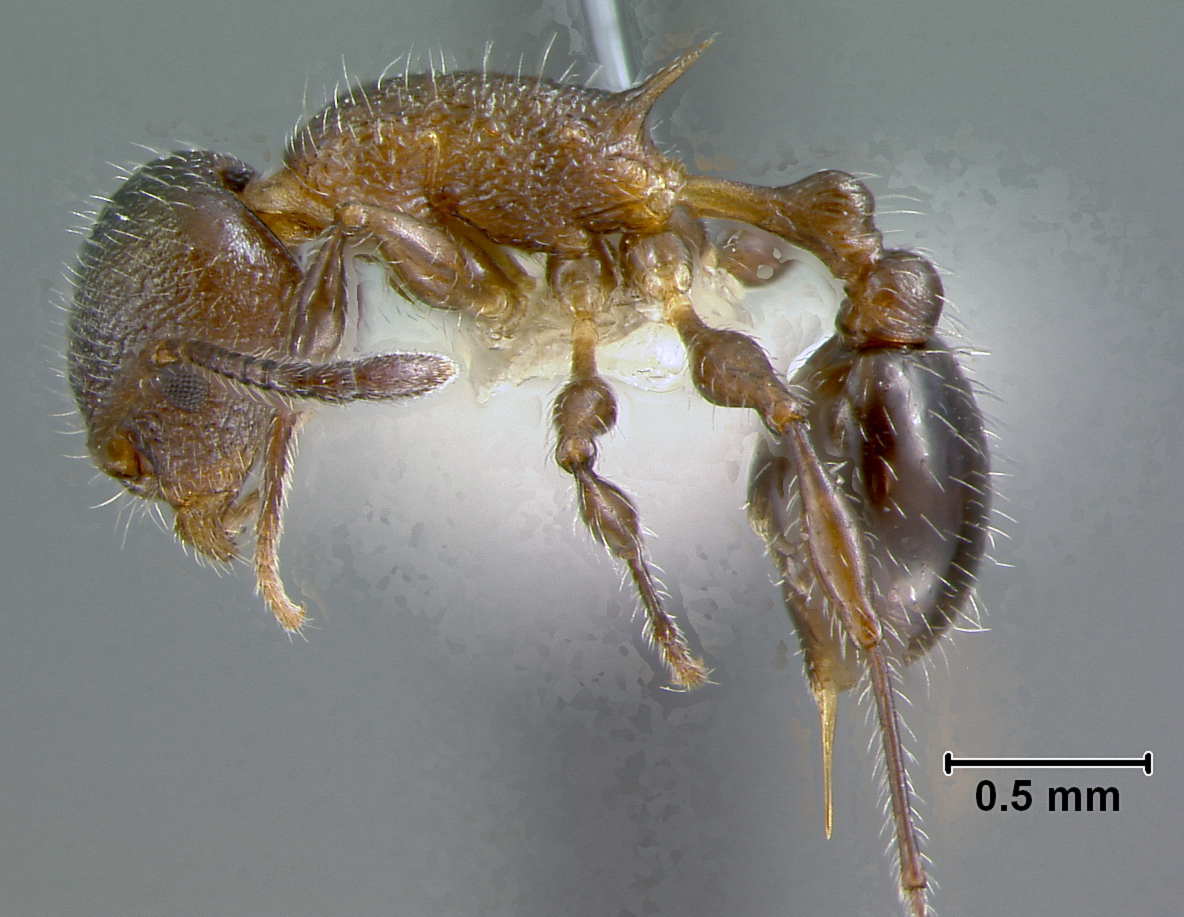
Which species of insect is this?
Macromischa chloana
